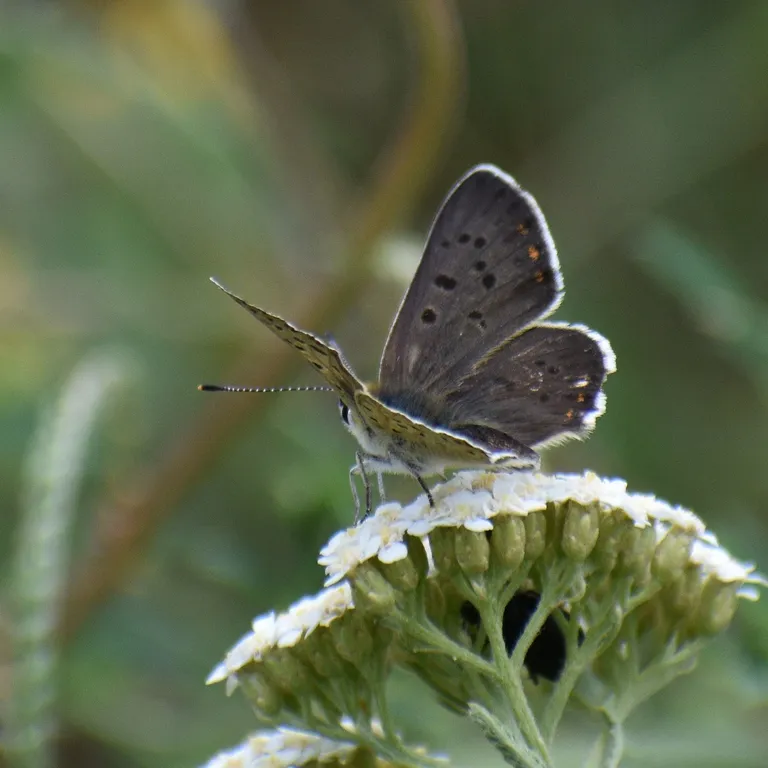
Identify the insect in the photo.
Lycaena tityrus (also Loweia tityrus)
